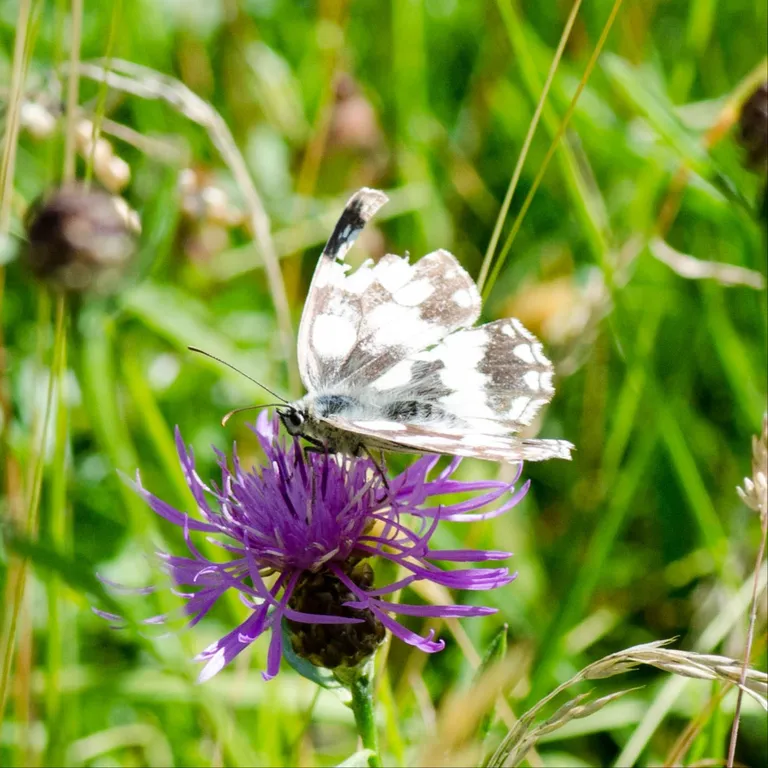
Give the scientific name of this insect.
Melanargia galathea
